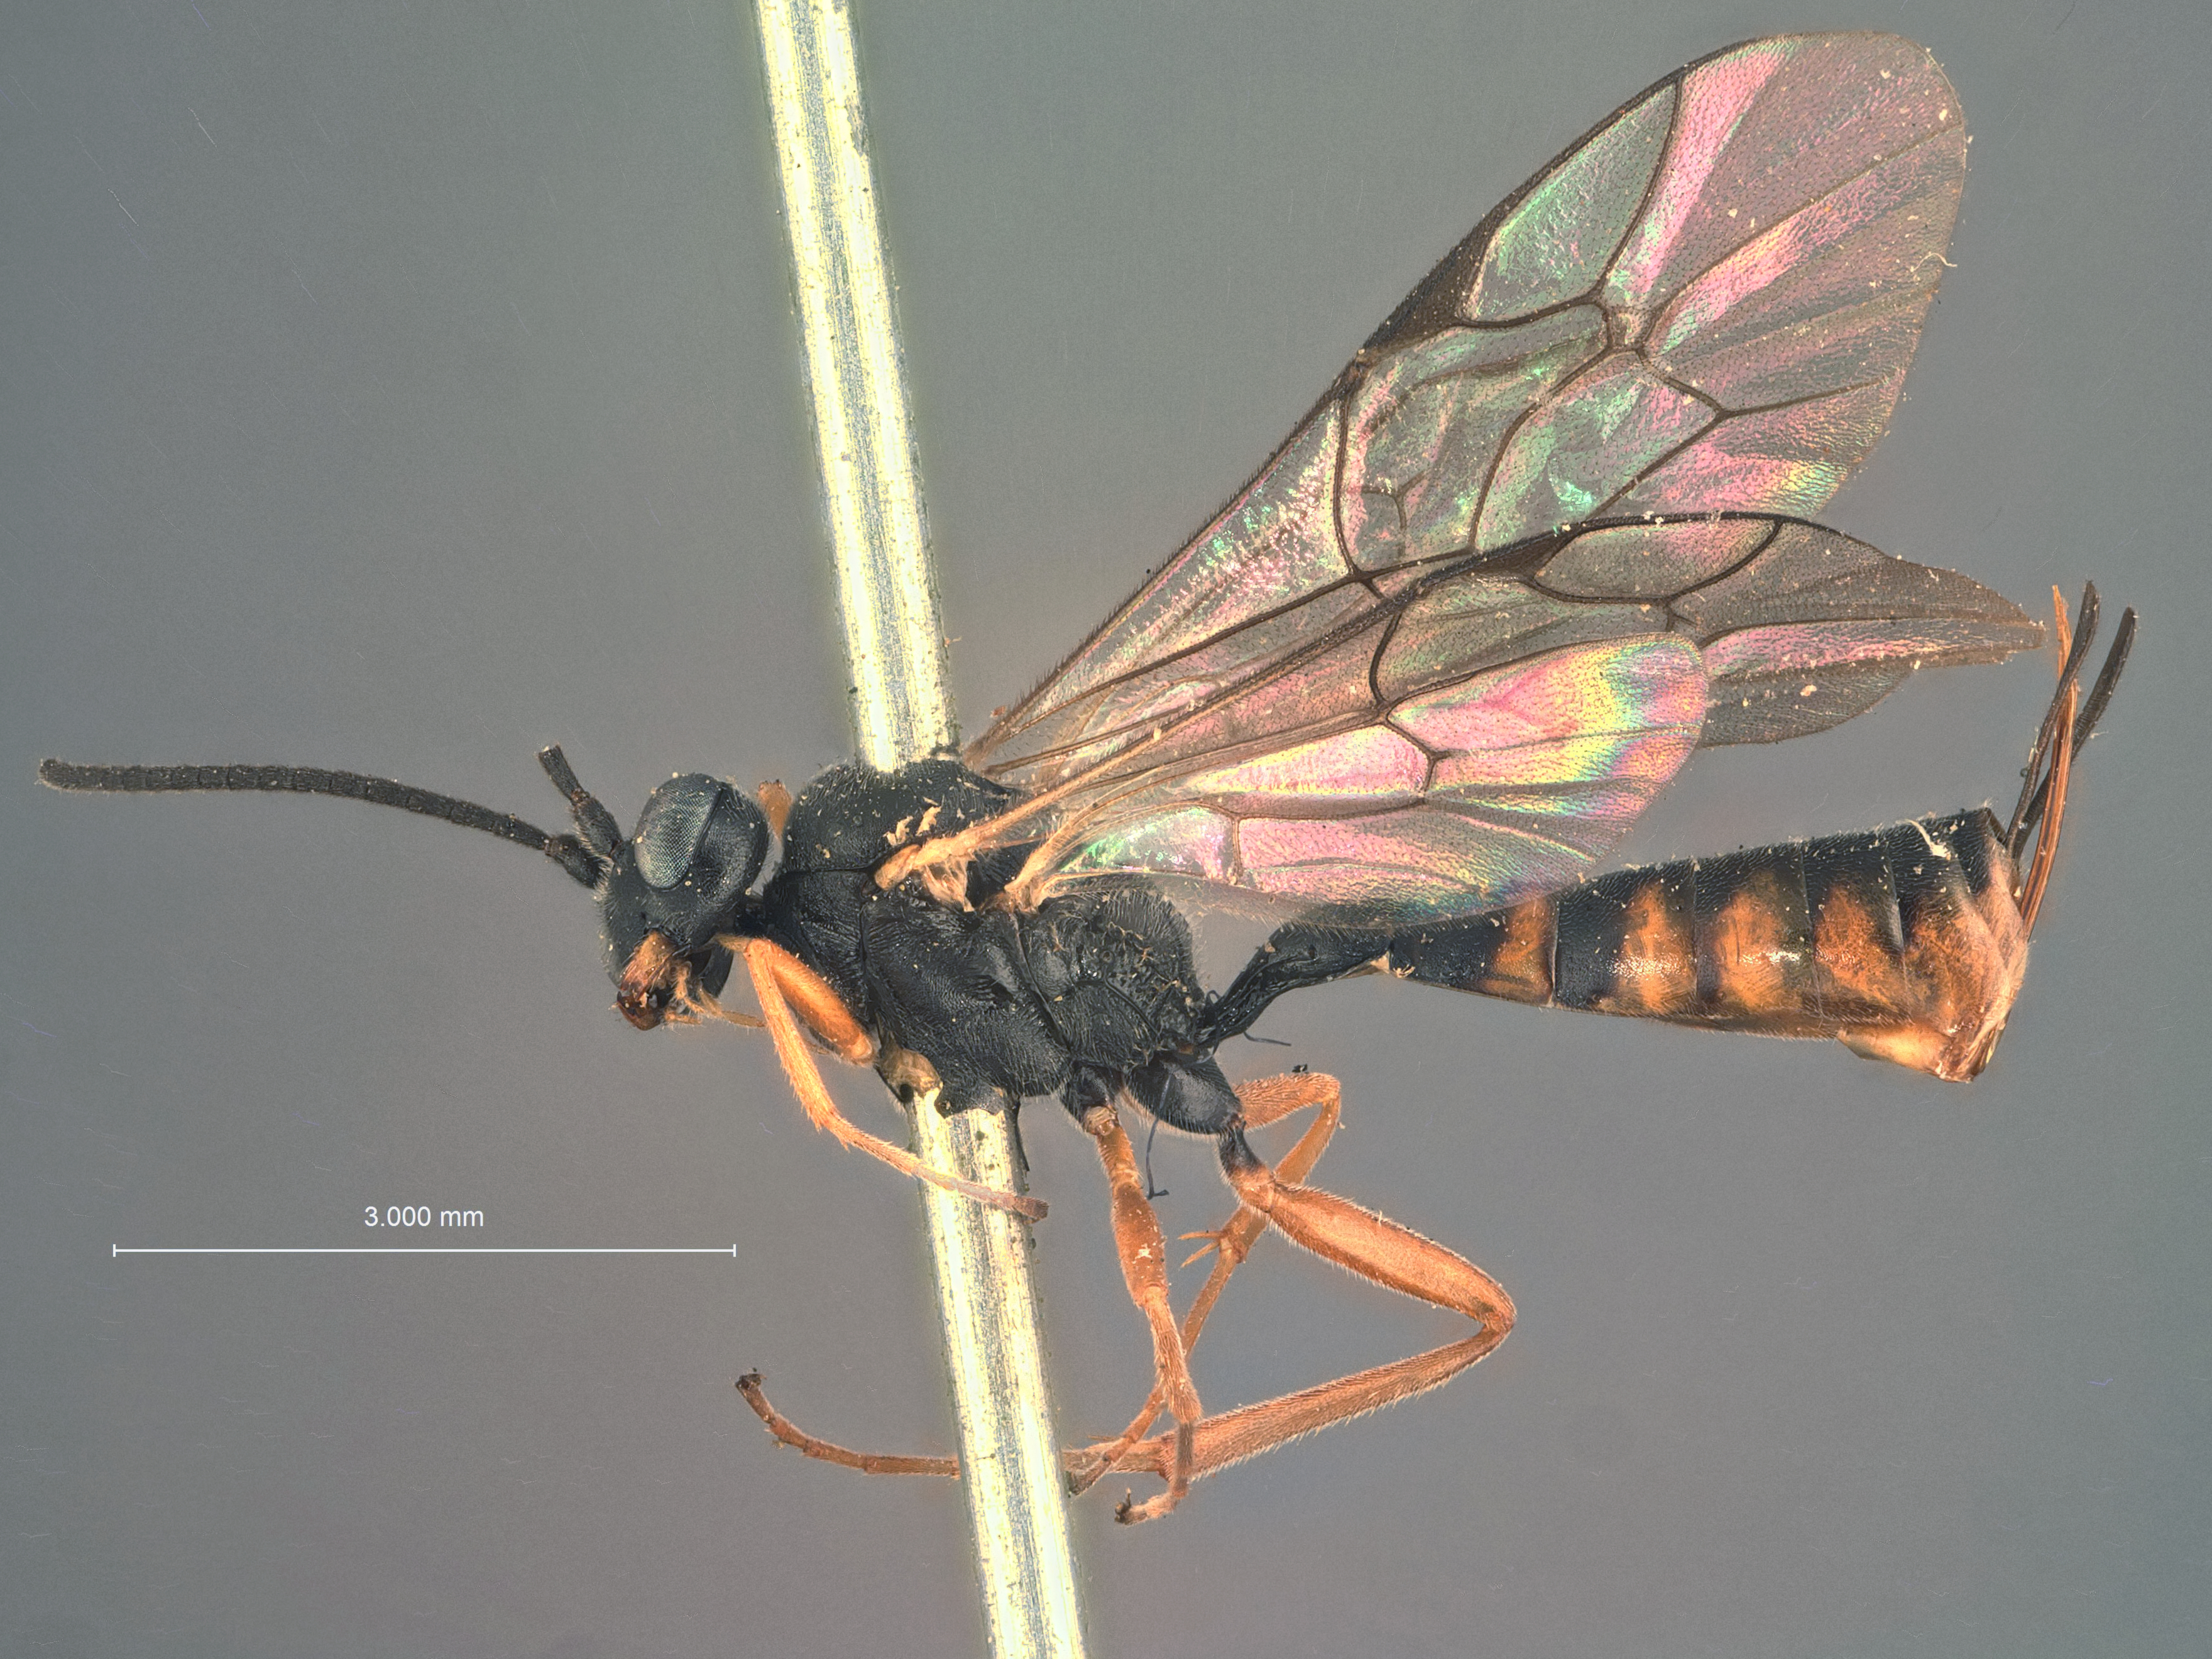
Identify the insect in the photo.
Limnerium yakutatense
